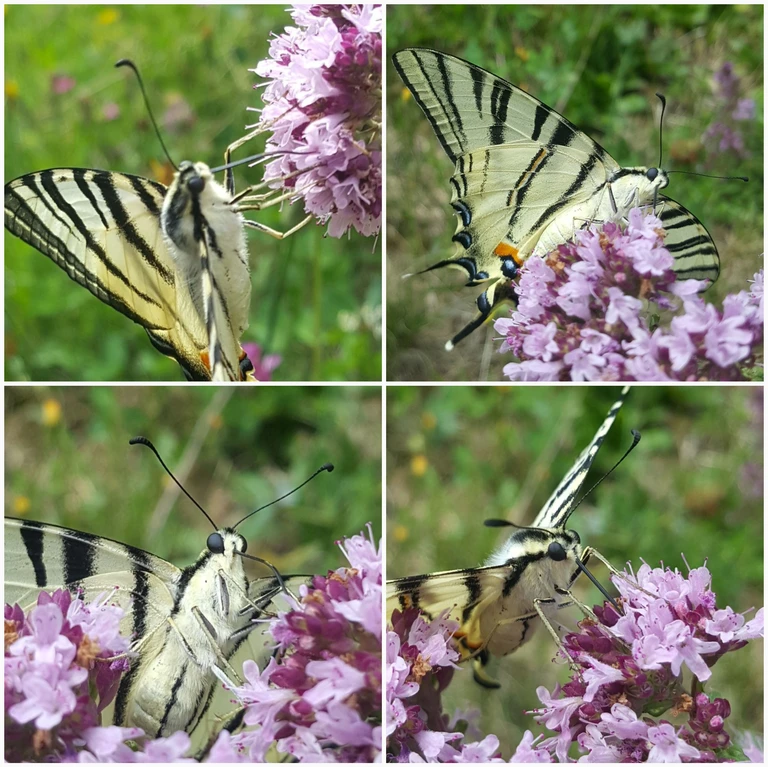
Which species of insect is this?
Iphiclides podalirius
